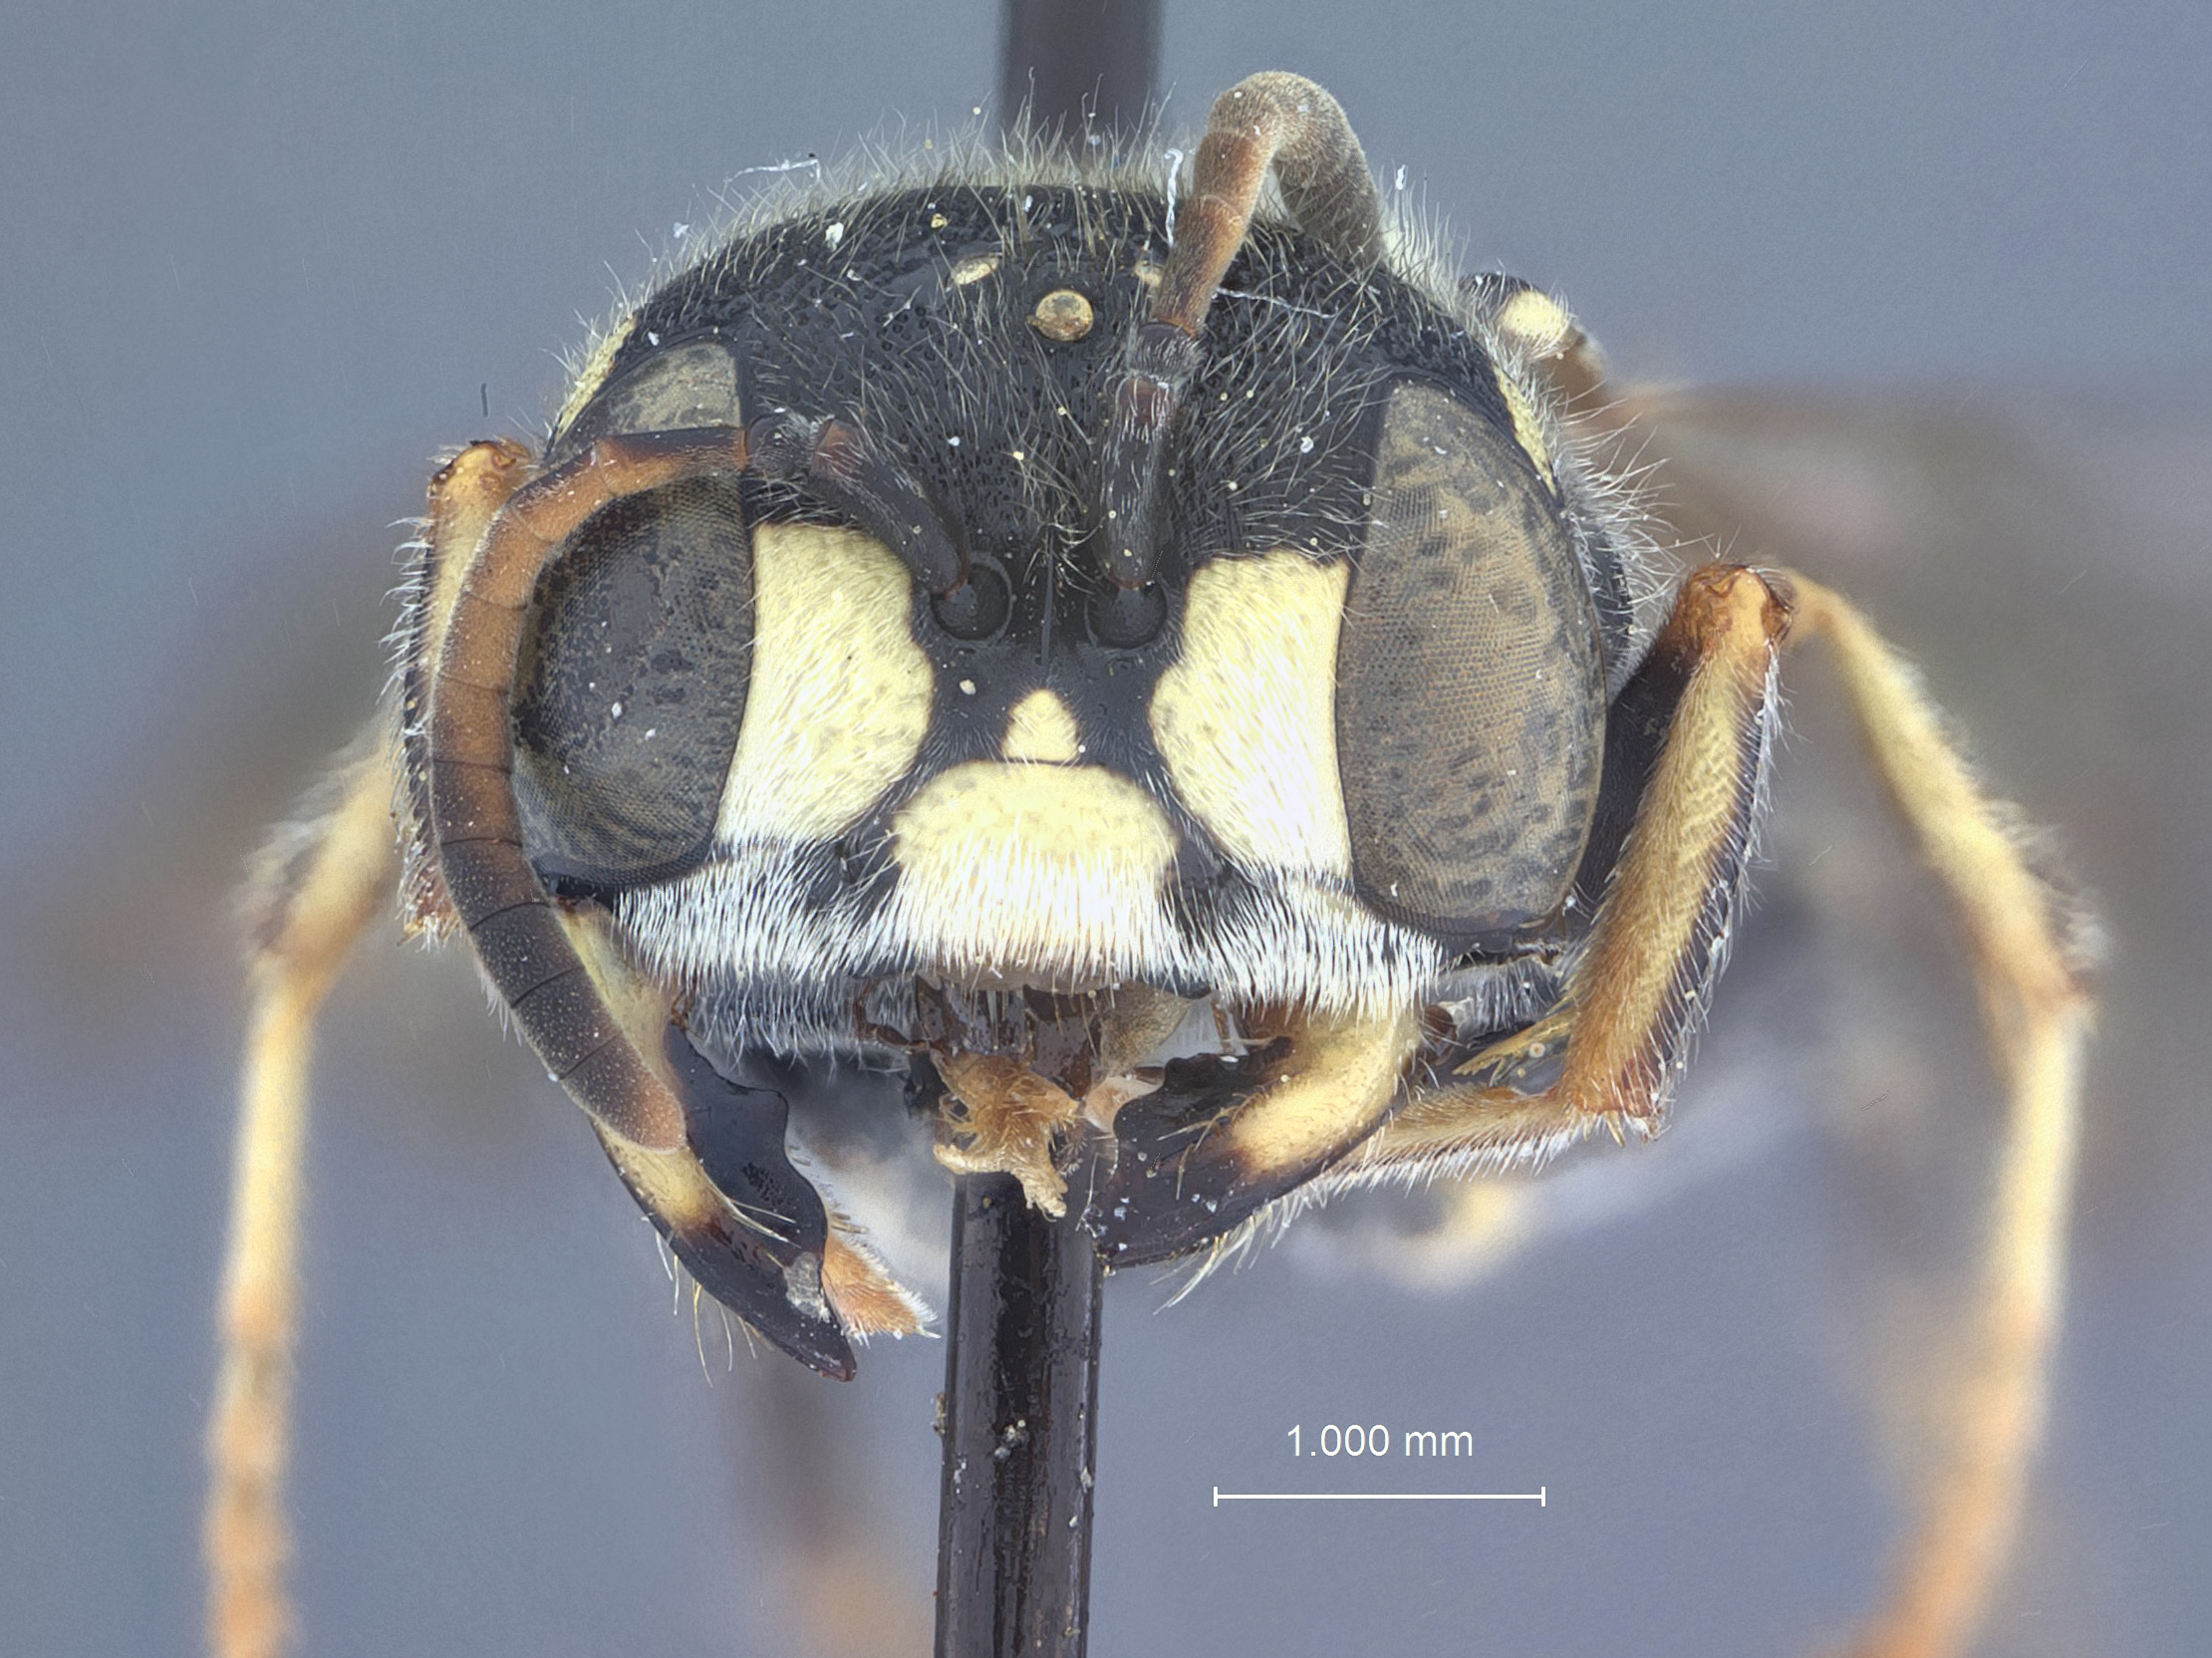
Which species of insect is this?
Cerceris durango
